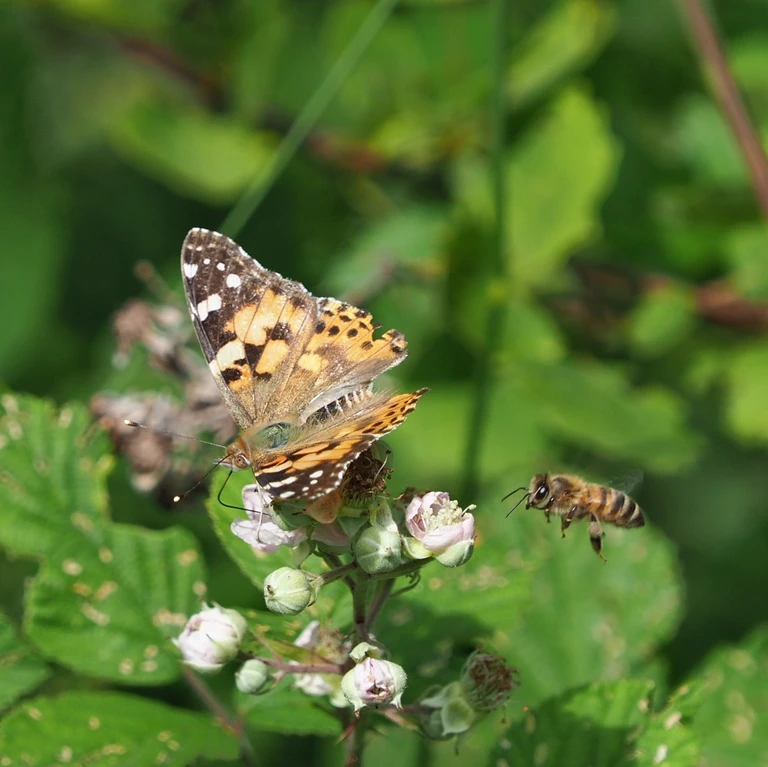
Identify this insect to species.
Vanessa cardui
